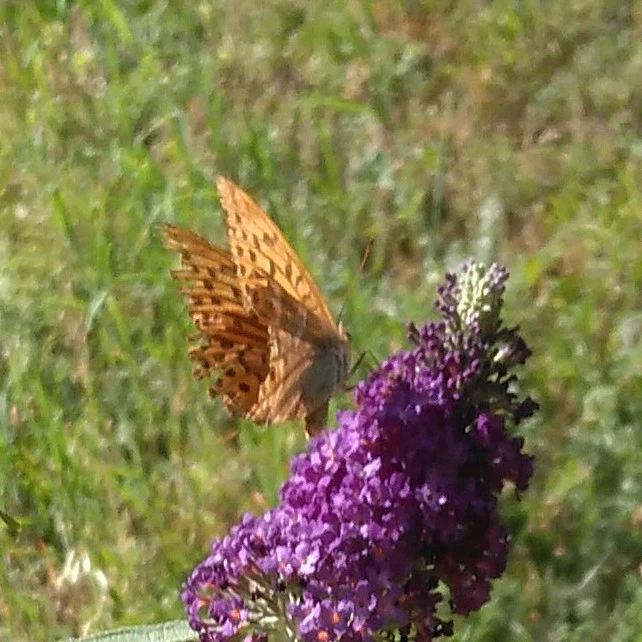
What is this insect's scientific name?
Argynnis paphia
